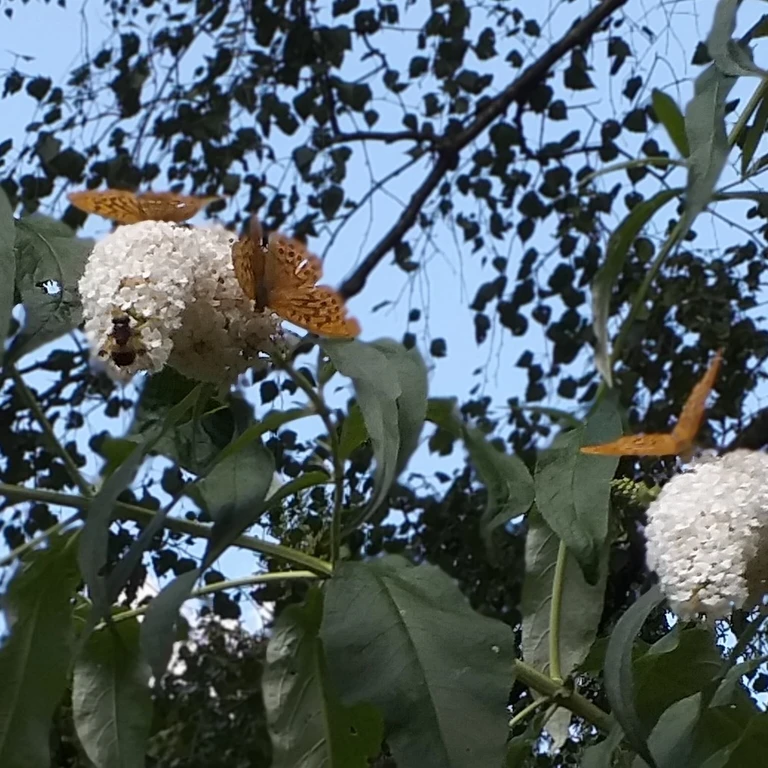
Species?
Argynnis paphia
